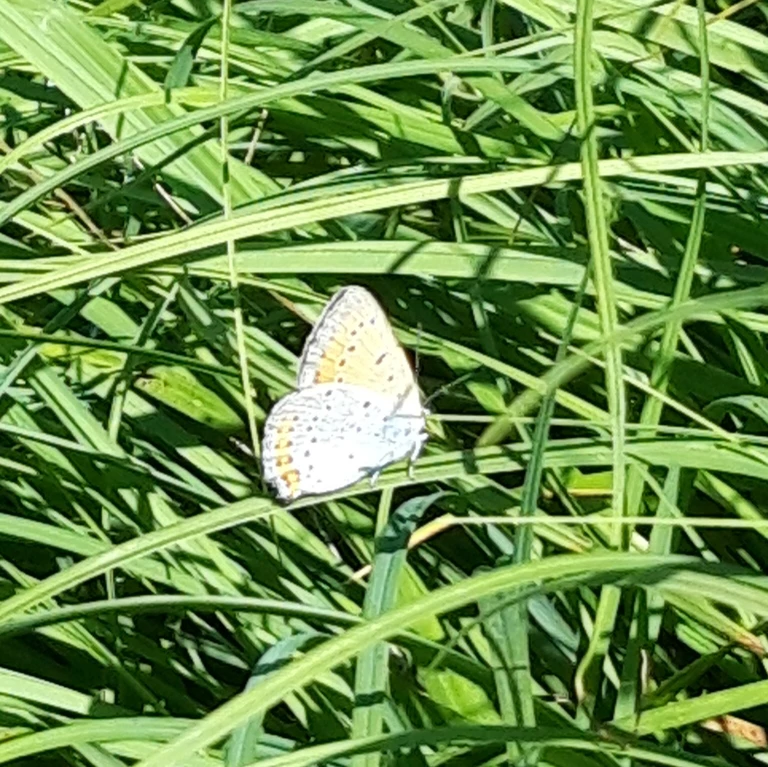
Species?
Lycaena dispar
